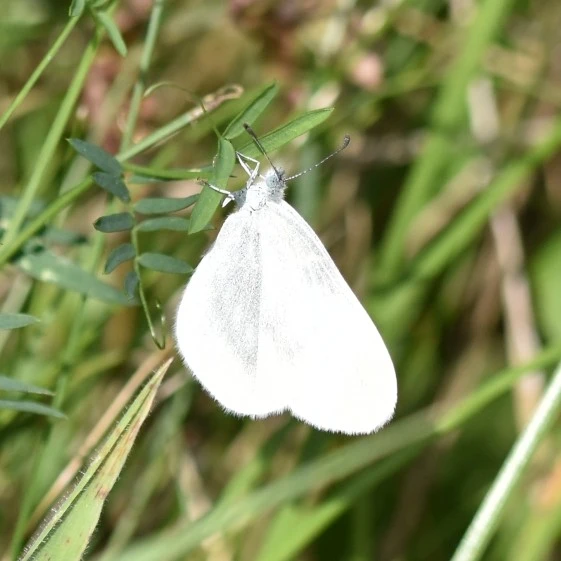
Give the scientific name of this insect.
Leptidea sinapis/juvernica
